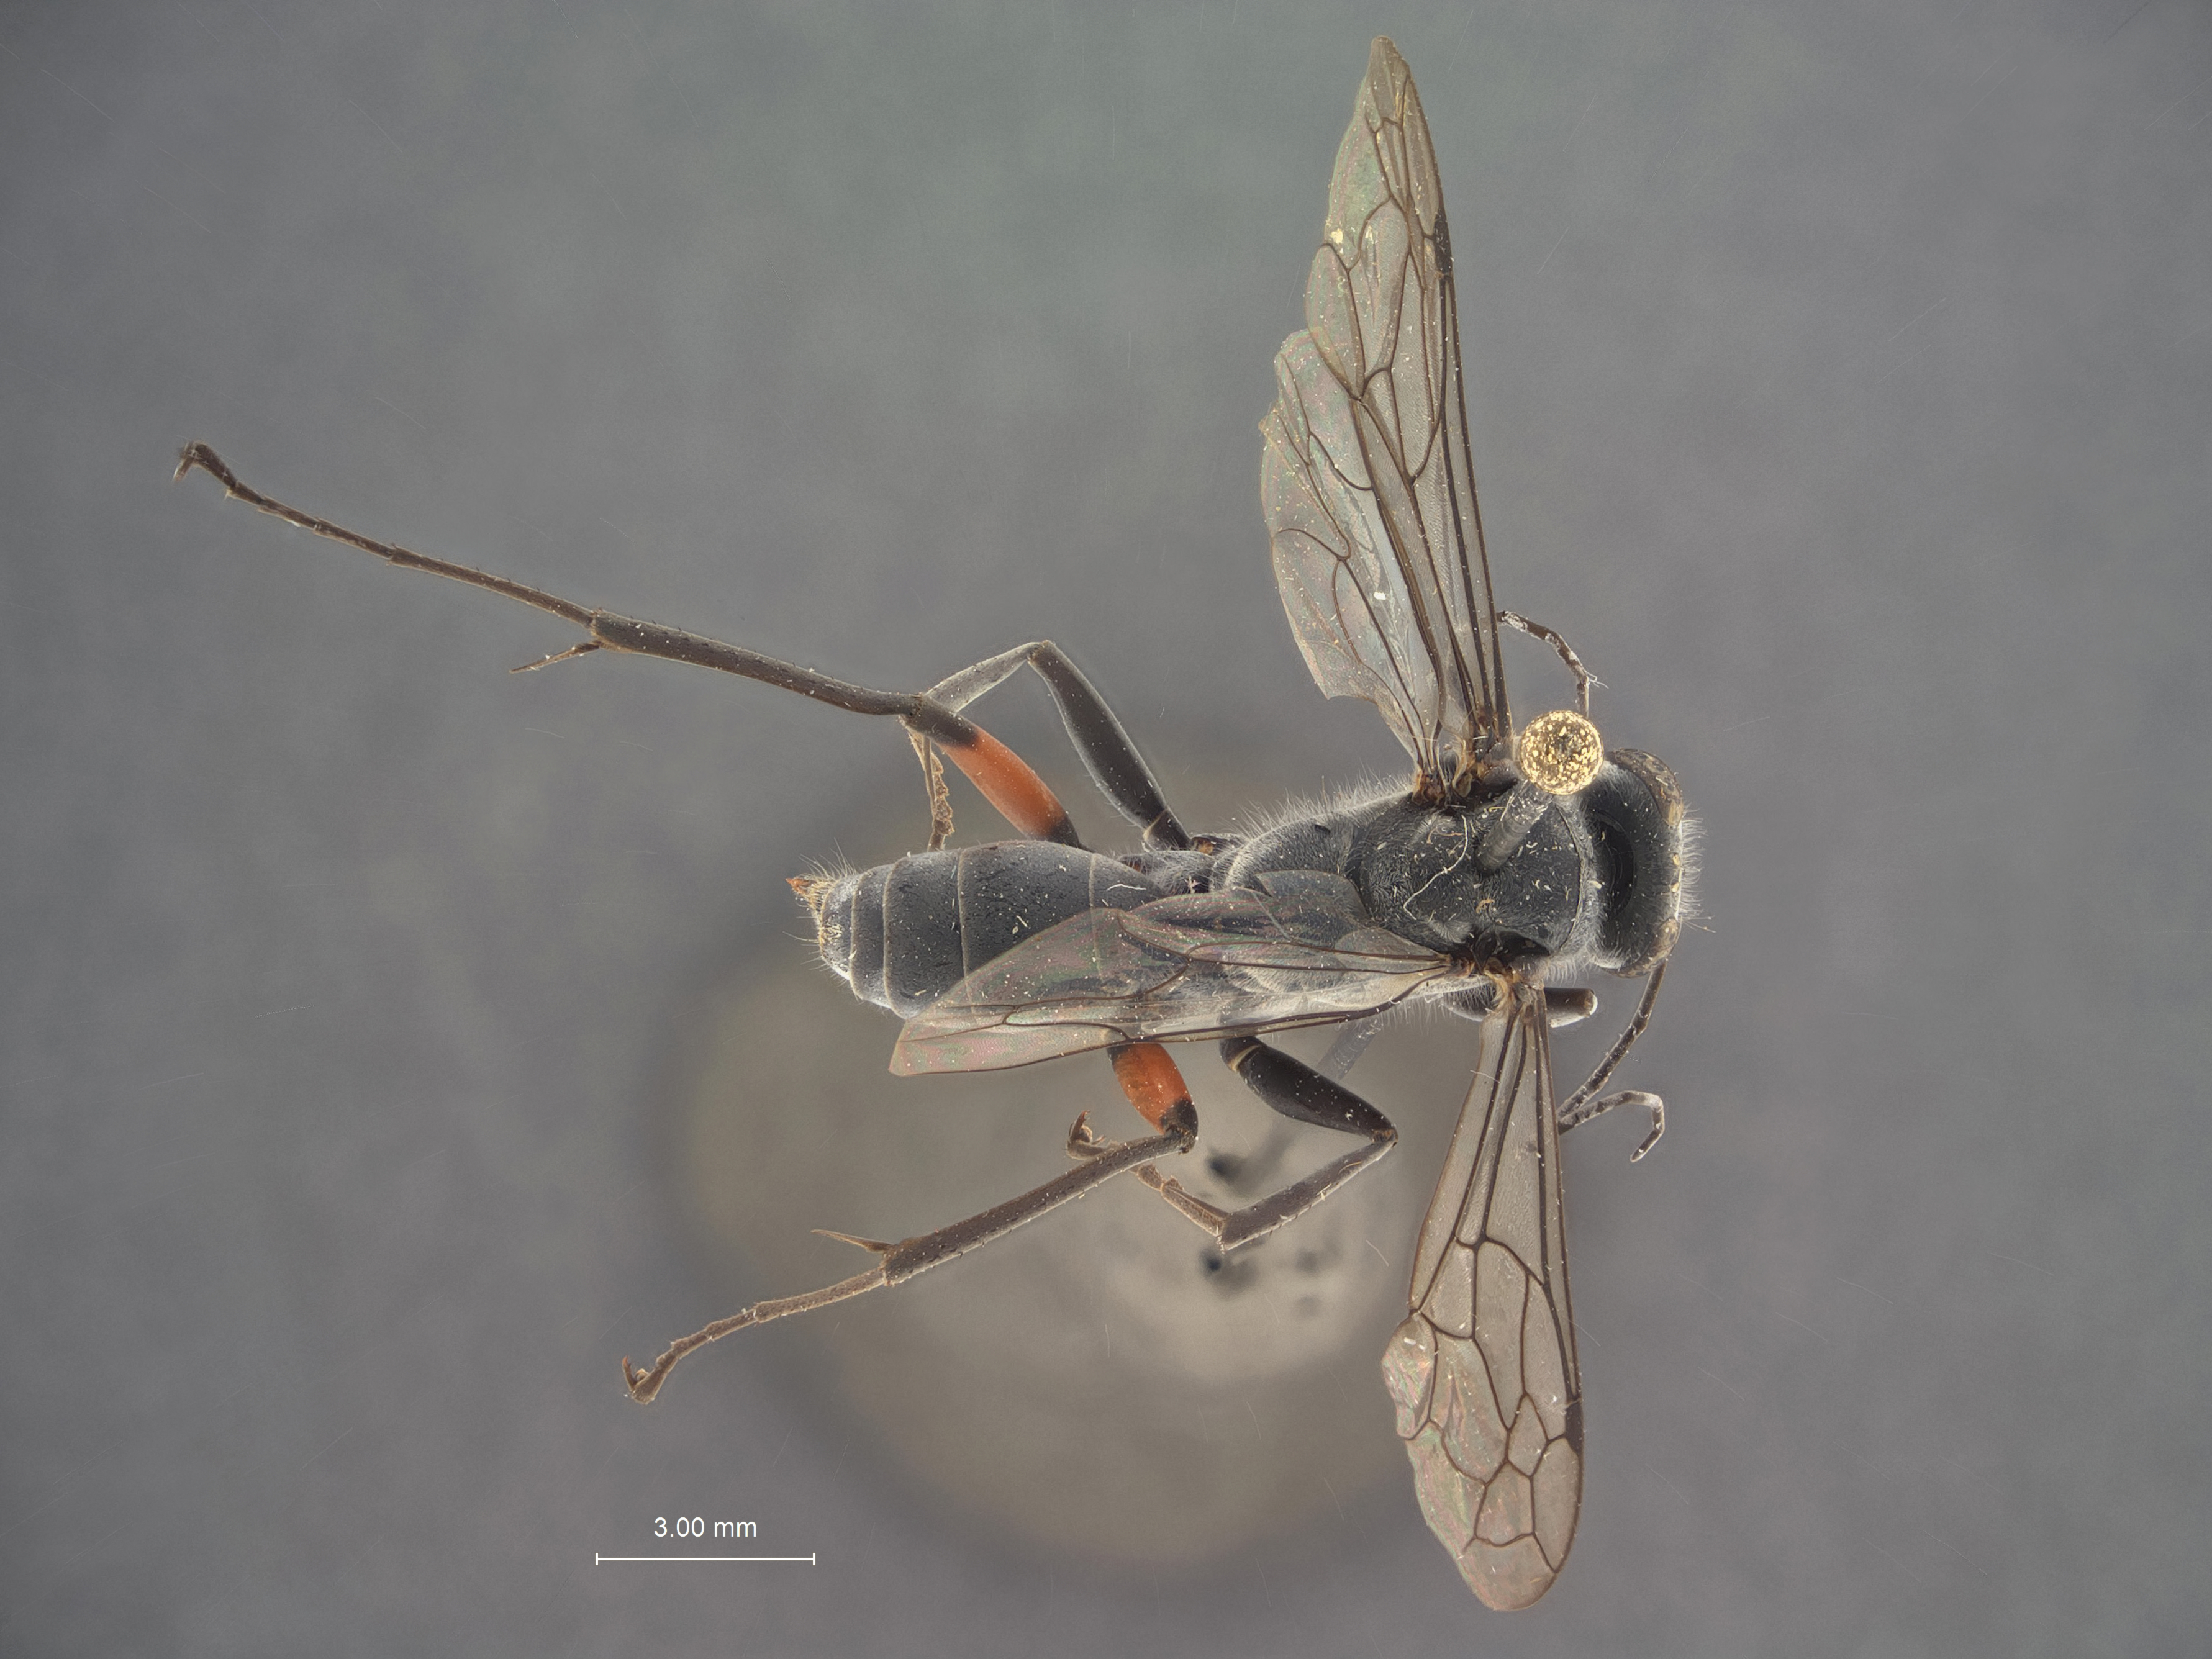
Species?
Auplopus imitabilis
